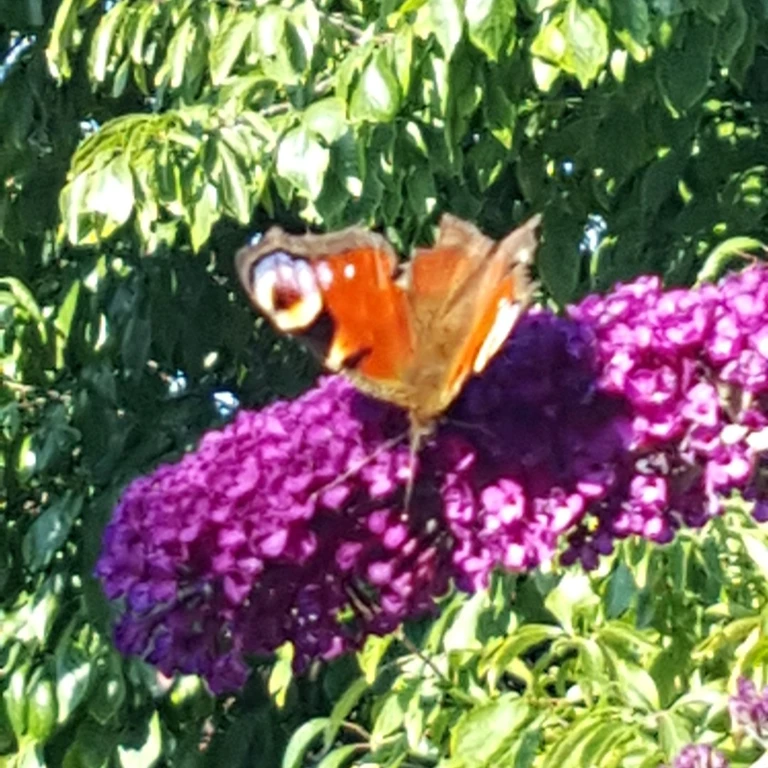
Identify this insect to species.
Aglais io
